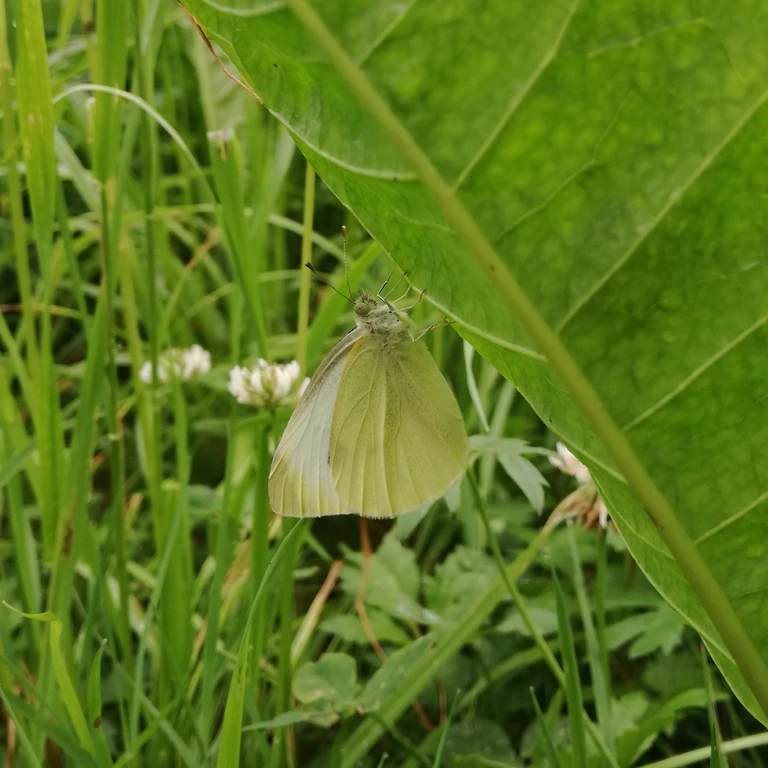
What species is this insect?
Pieris rapae
